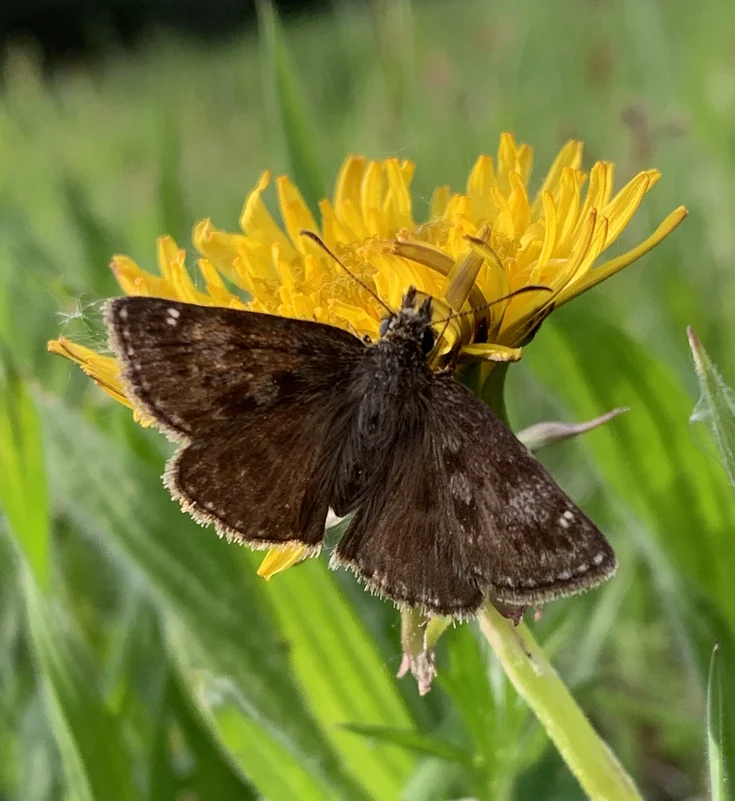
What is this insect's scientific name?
Erynnis tages
